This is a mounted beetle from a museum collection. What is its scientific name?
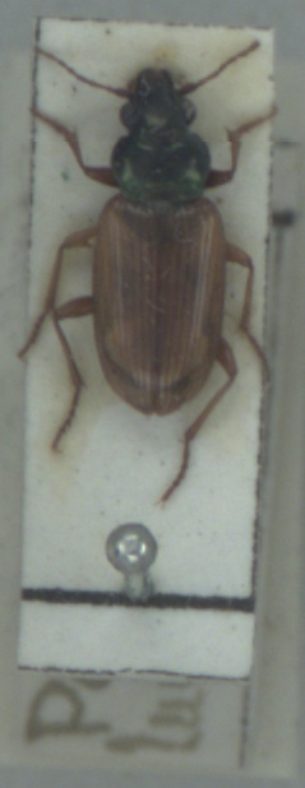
Pogonus luridipennis
